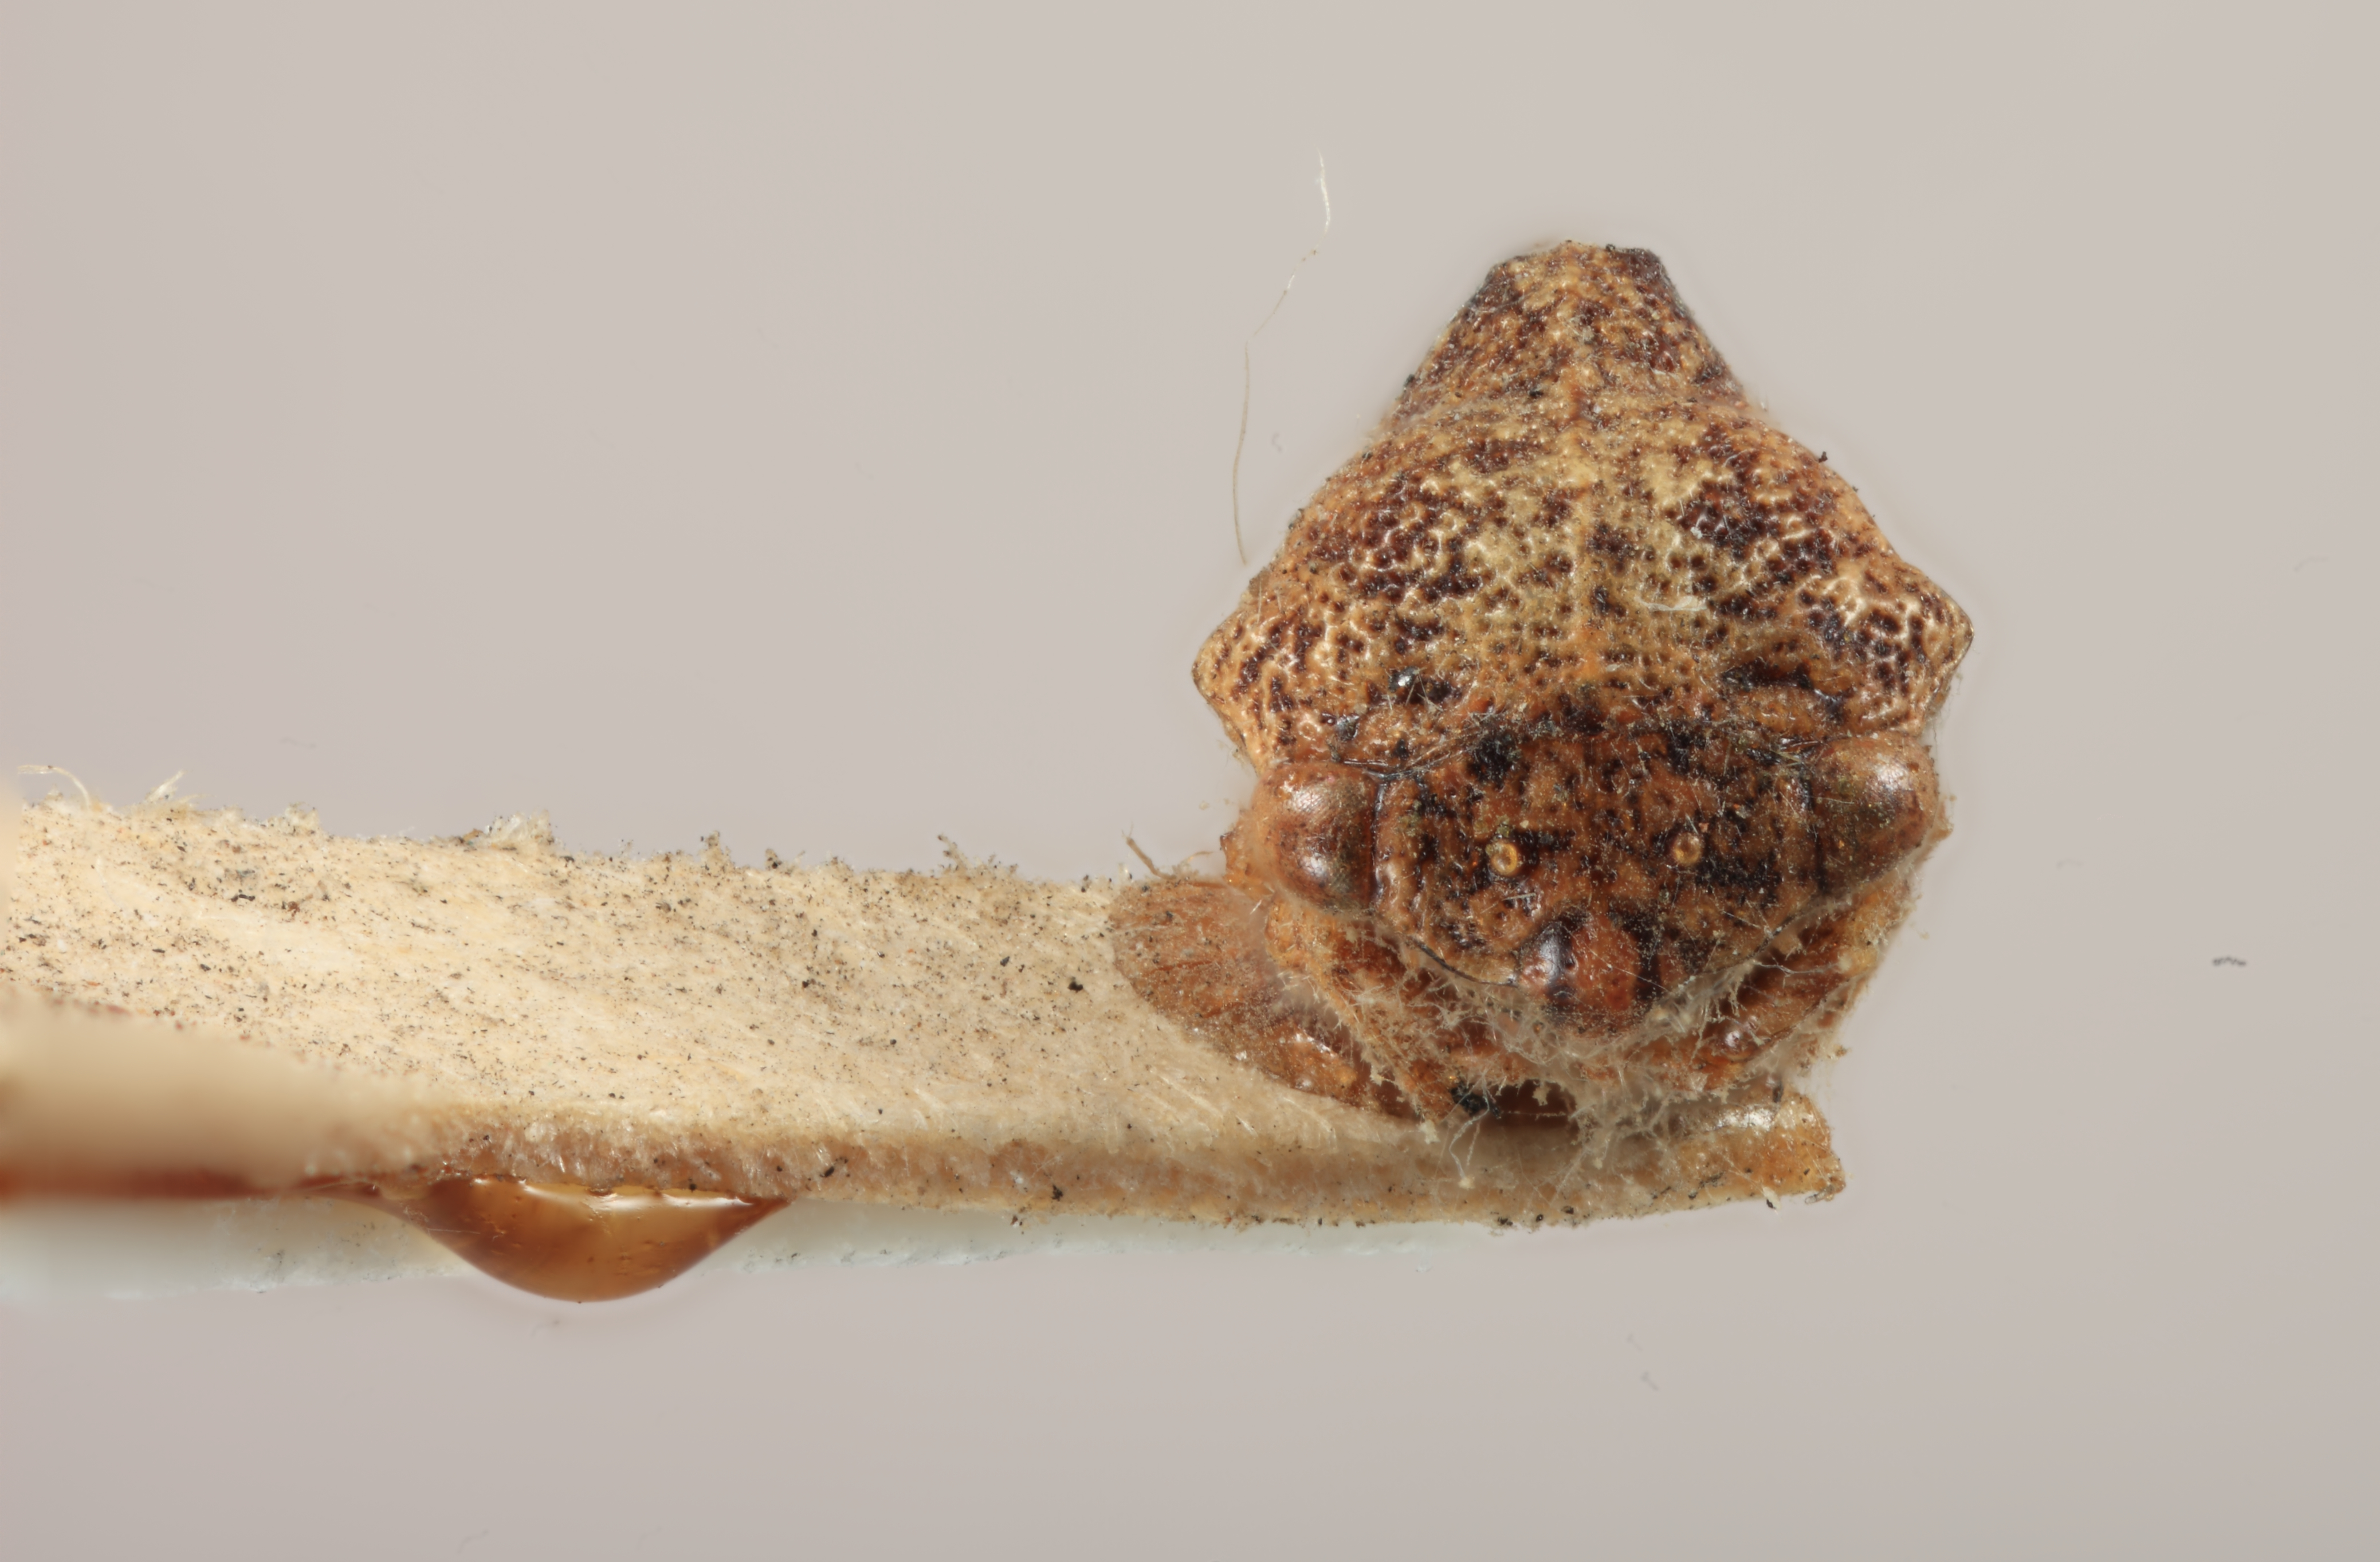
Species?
Evashmeadea arizonensis
